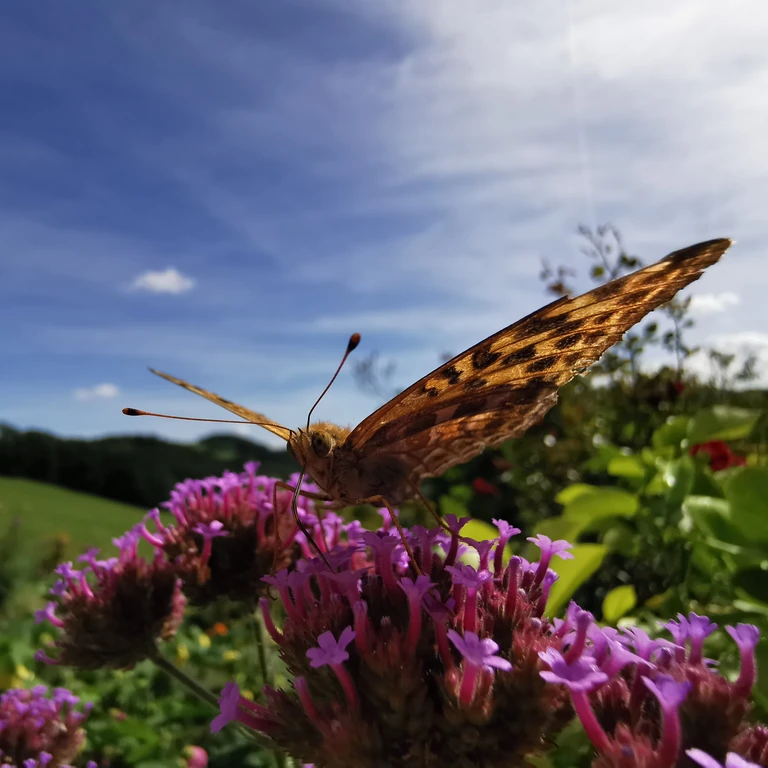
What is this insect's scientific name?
Argynnis paphia
